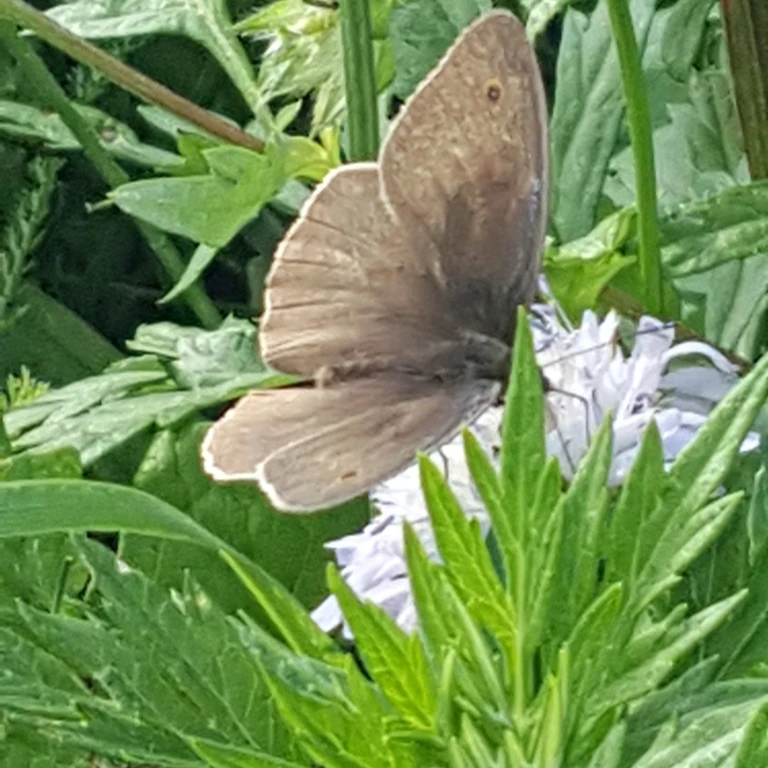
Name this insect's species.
Maniola jurtina
